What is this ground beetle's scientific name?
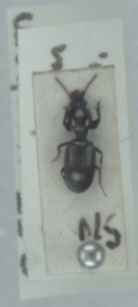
Dyschirius impunctipennis
